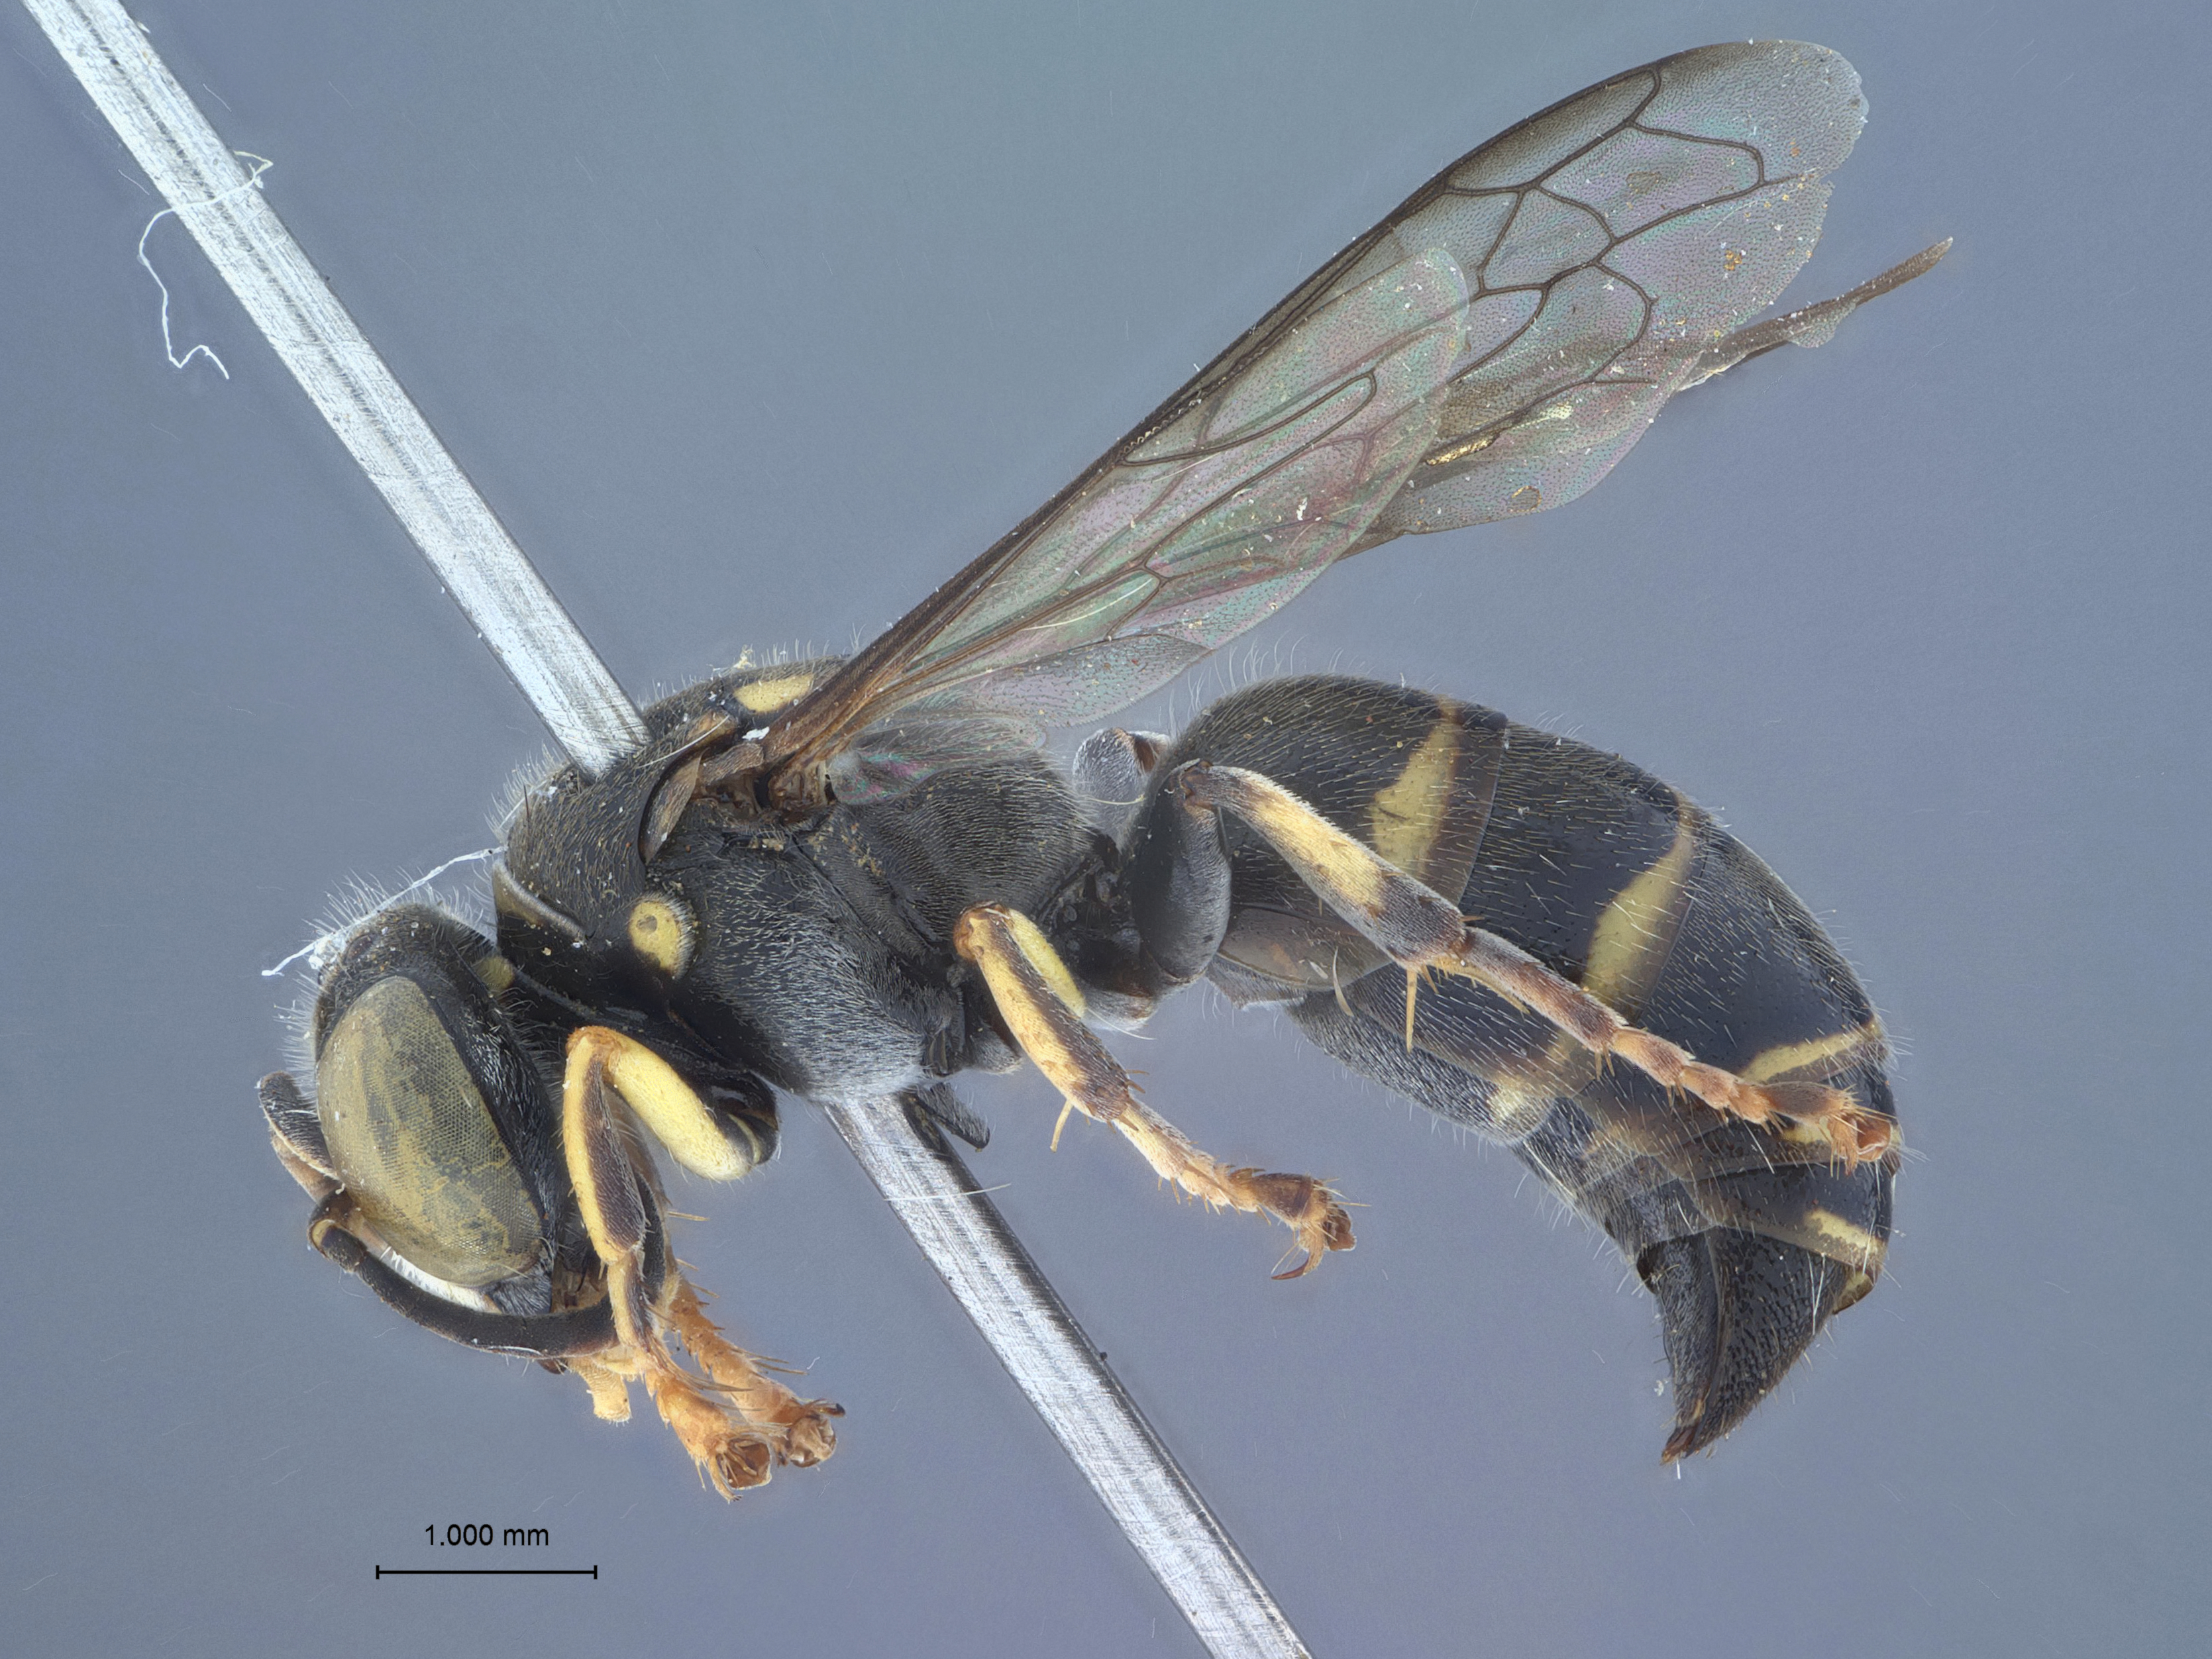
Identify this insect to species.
Bembecinus krameri
